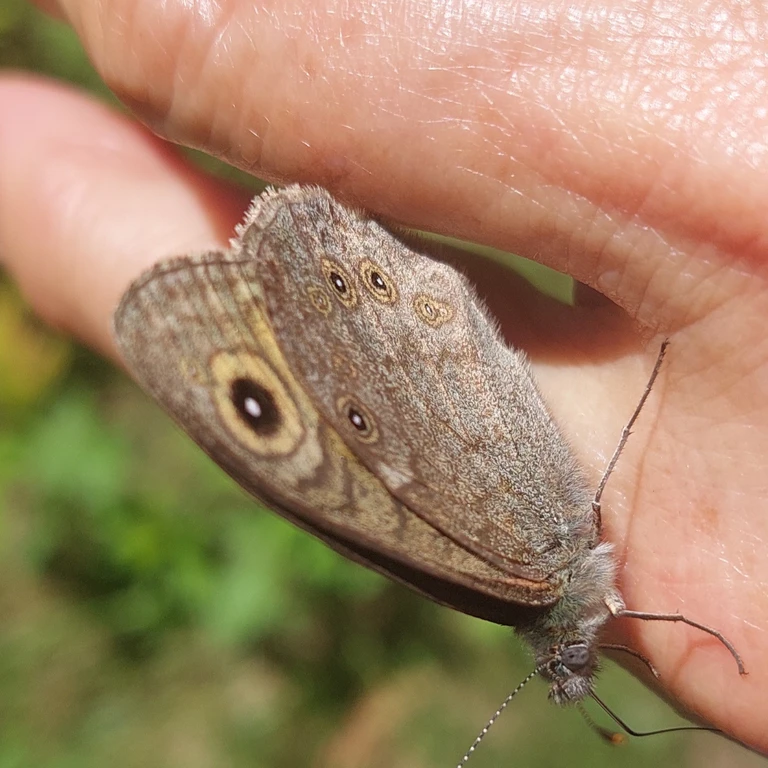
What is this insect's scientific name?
Lasiommata maera (also Pararge maera)
